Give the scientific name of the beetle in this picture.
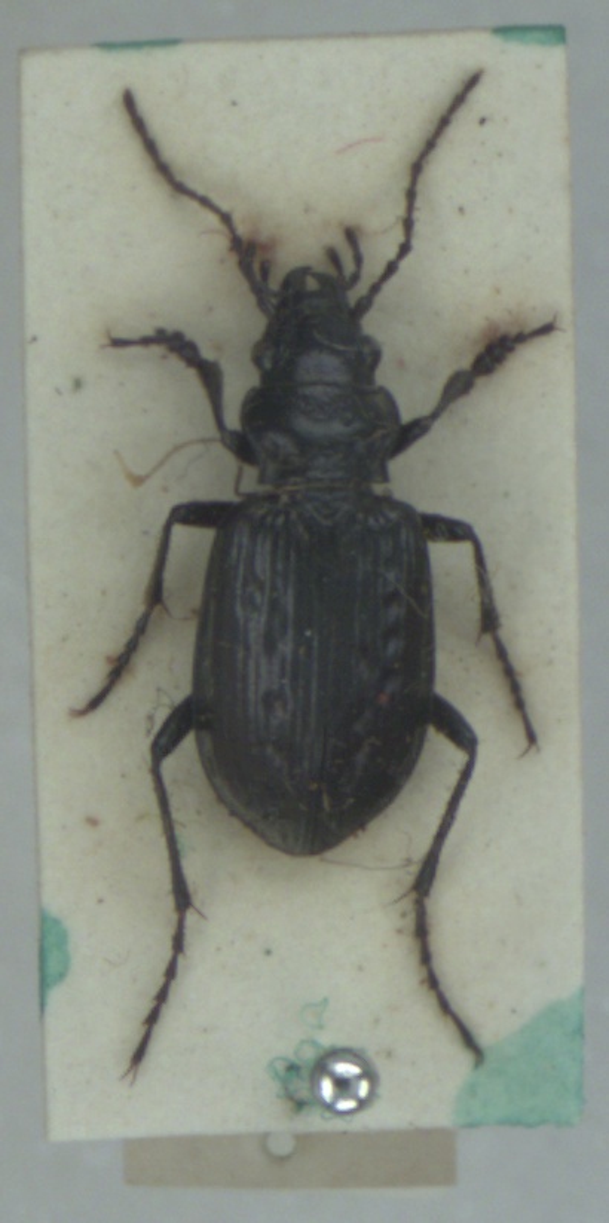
Pelophila borealis
